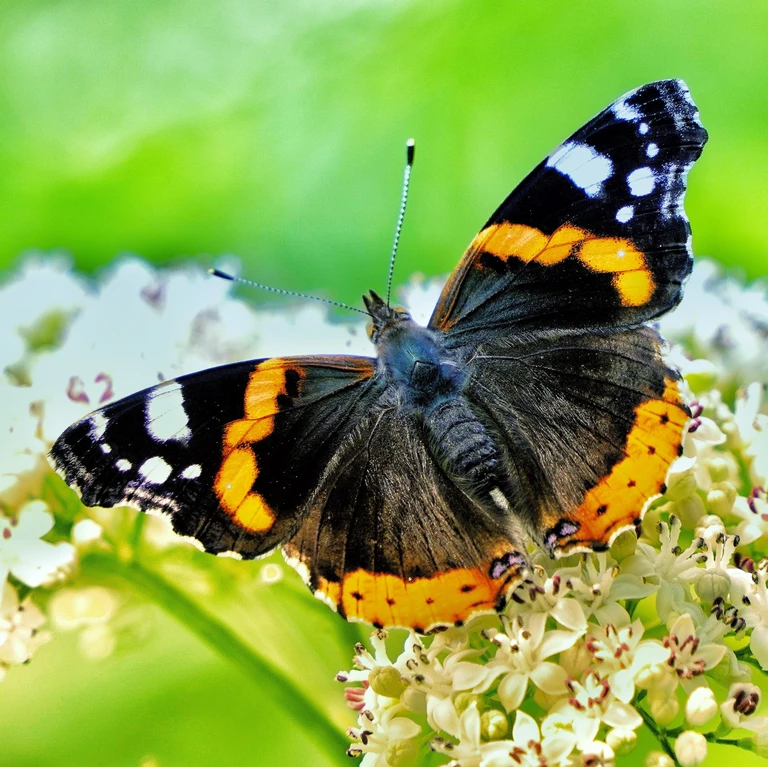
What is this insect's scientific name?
Vanessa atalanta
